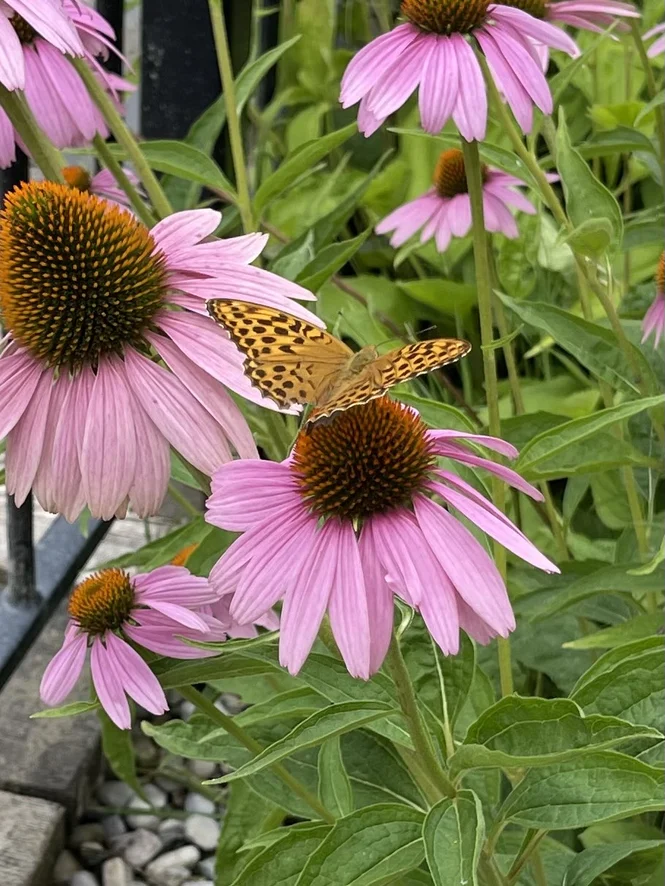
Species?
Argynnis paphia
